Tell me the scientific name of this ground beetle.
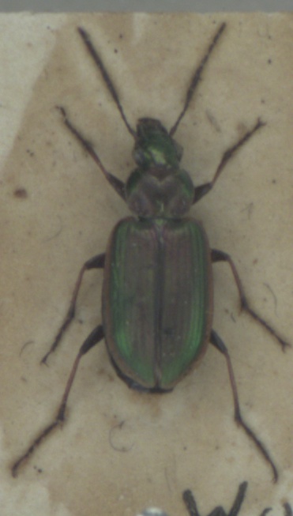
Agonum marginatum
